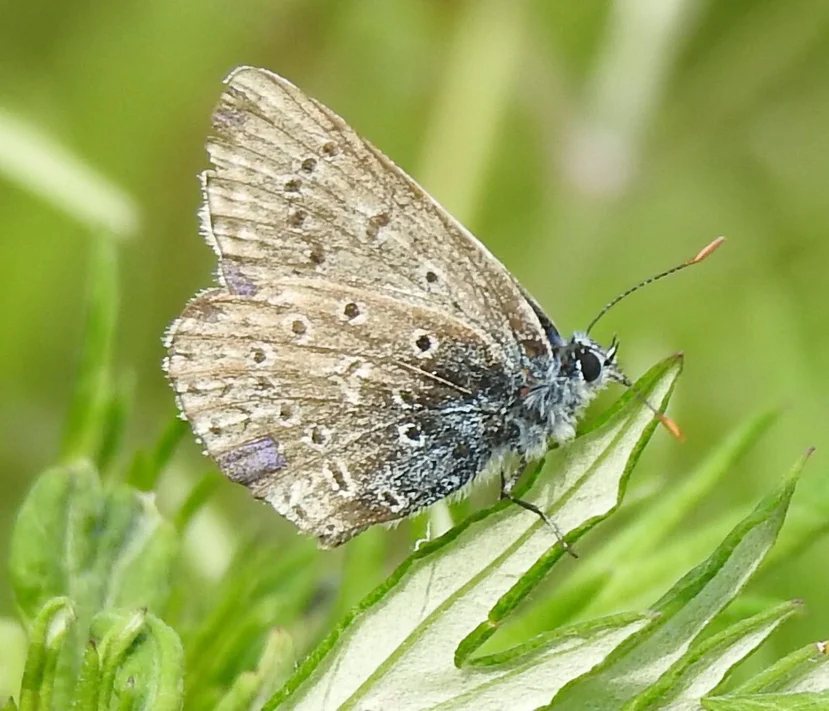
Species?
Polyommatus icarus
